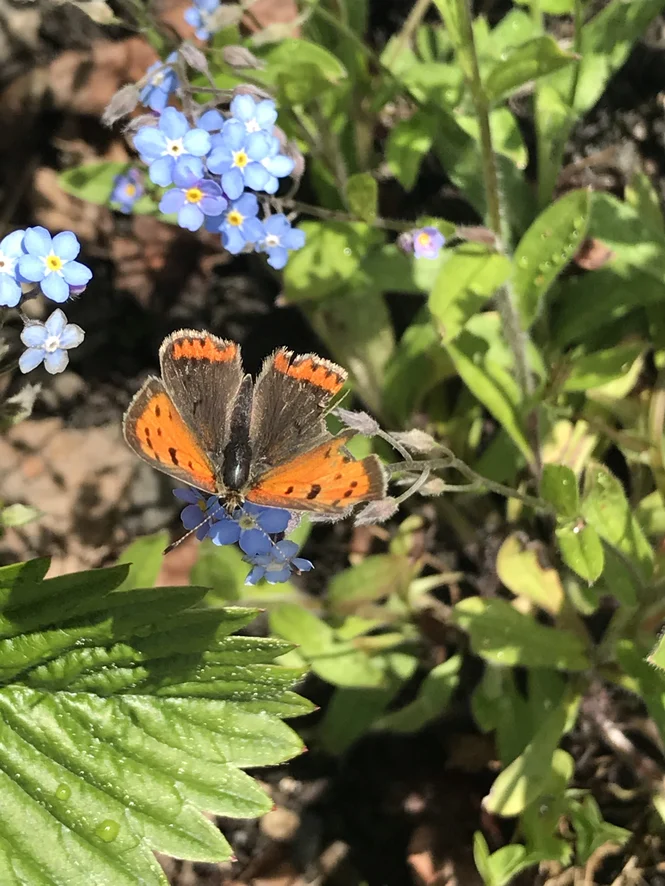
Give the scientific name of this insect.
Lycaena phlaeas
